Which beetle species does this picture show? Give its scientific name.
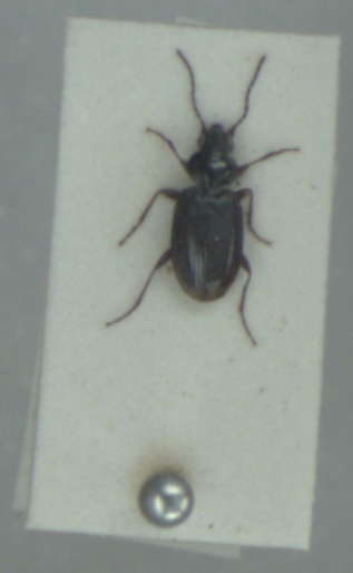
Bembidion iricolor
